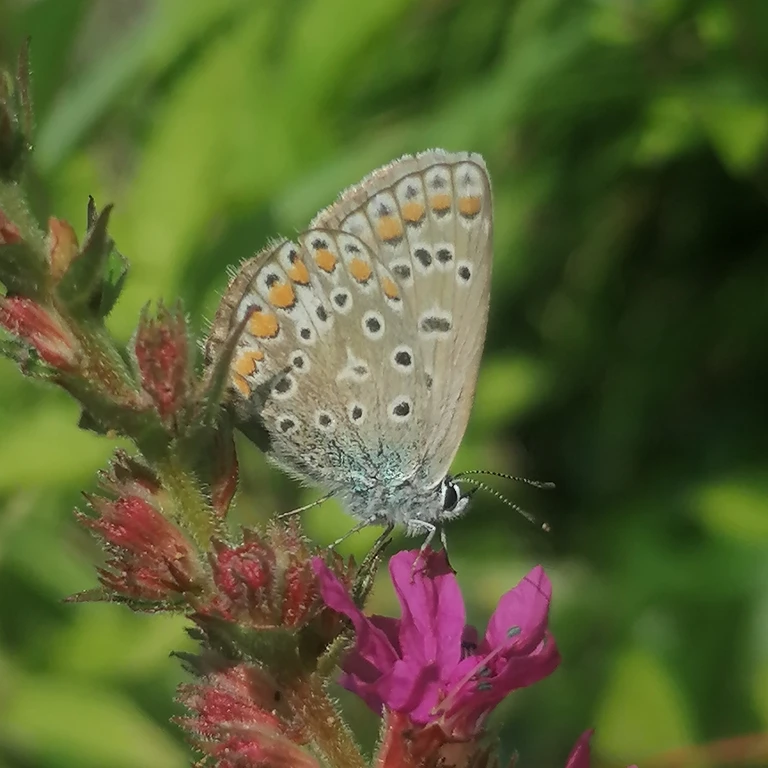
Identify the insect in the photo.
Polyommatus icarus
